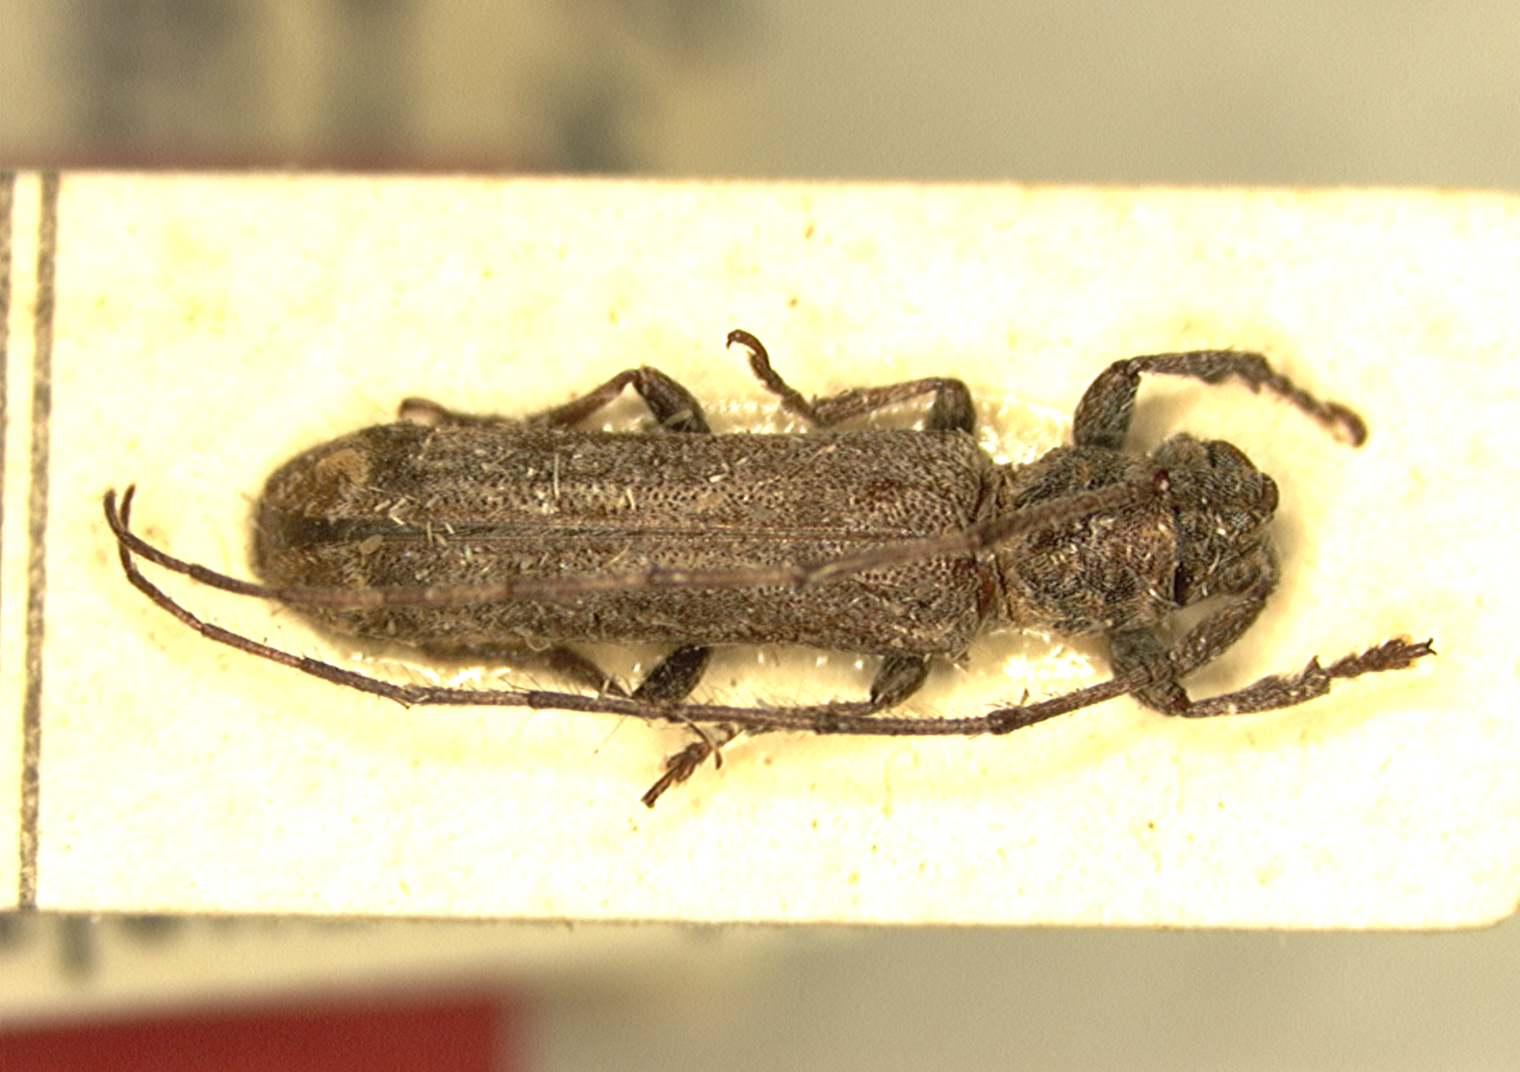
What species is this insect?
Dolichosybra strandi
